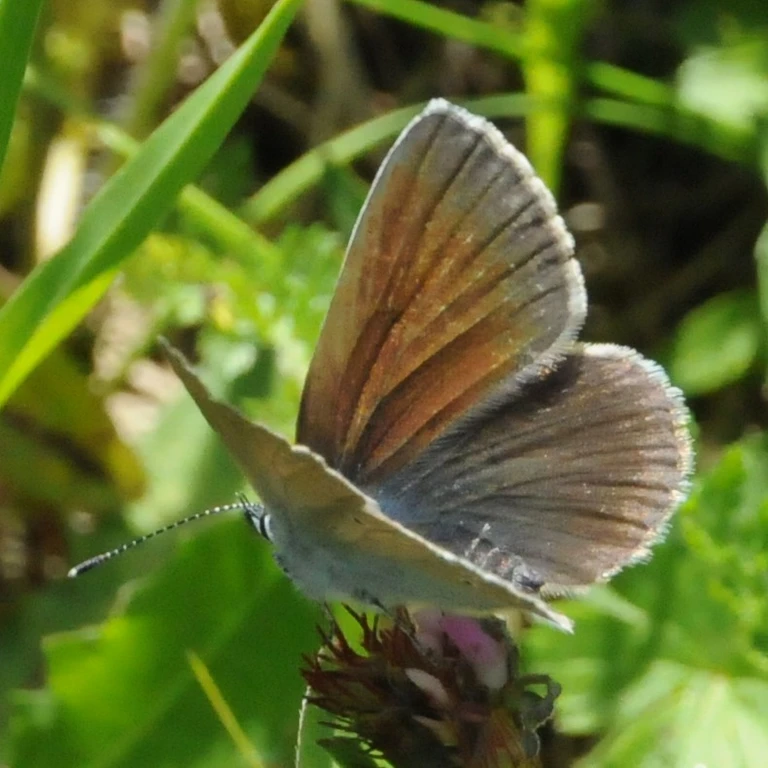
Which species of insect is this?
Cyaniris semiargus
